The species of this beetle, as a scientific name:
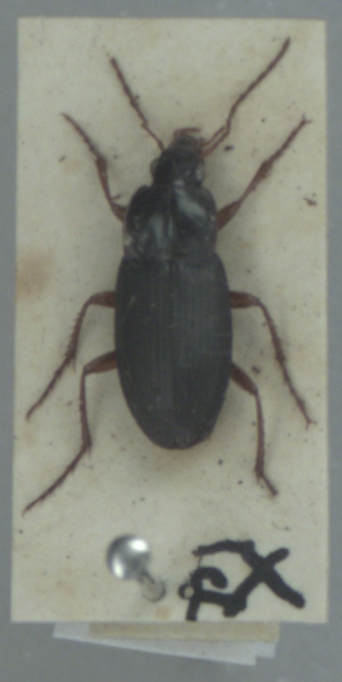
Calathus erratus
